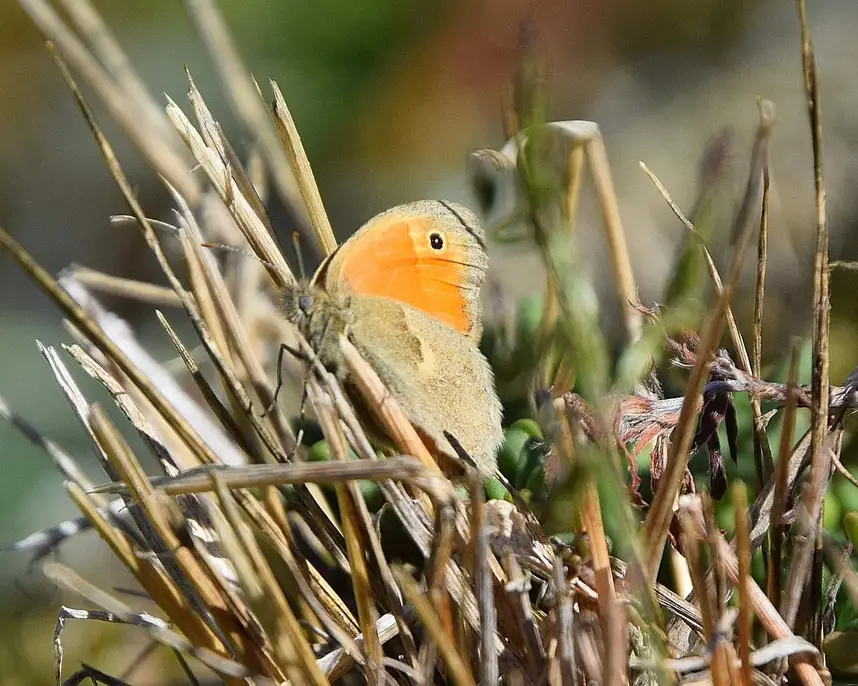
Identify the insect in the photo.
Coenonympha pamphilus
